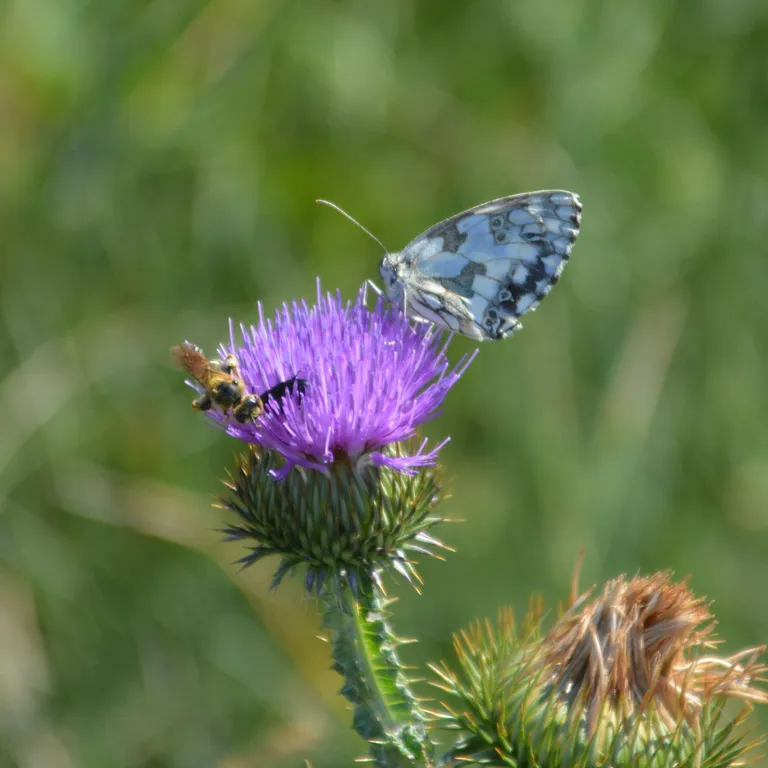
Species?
Melanargia galathea
